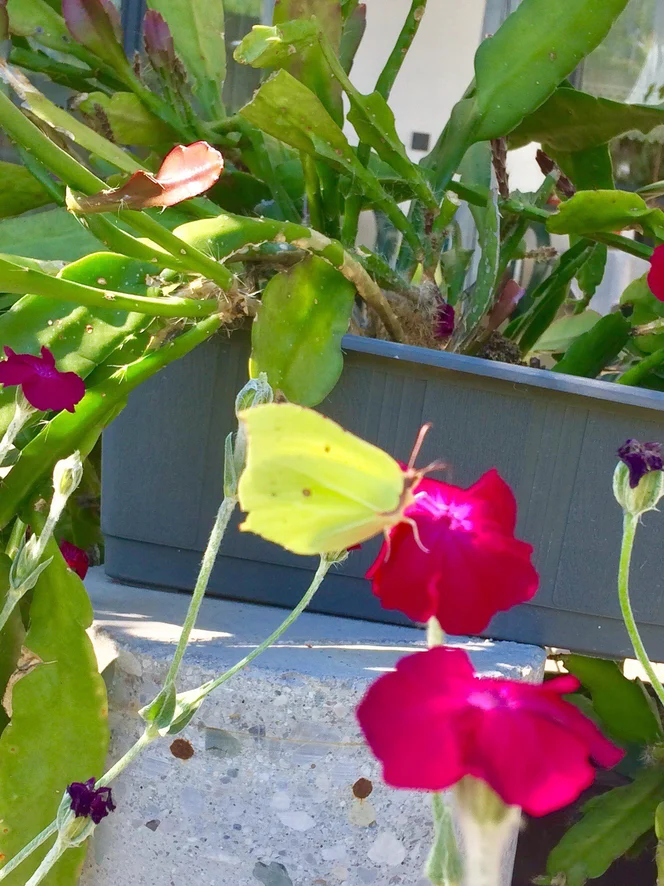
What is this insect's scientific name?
Gonepteryx rhamni
